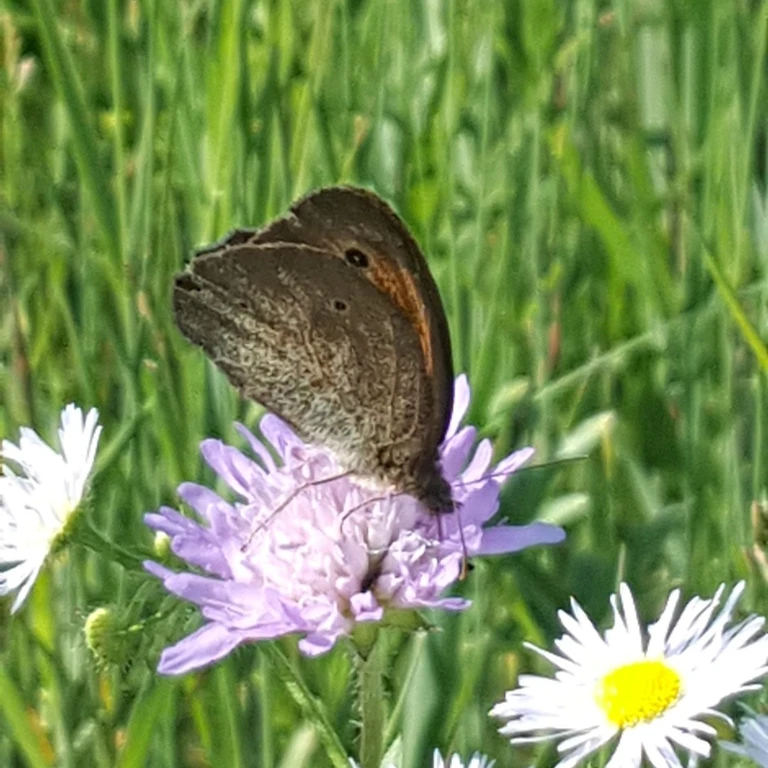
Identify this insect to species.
Maniola jurtina
